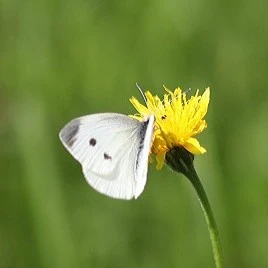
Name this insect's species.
Pieris rapae
